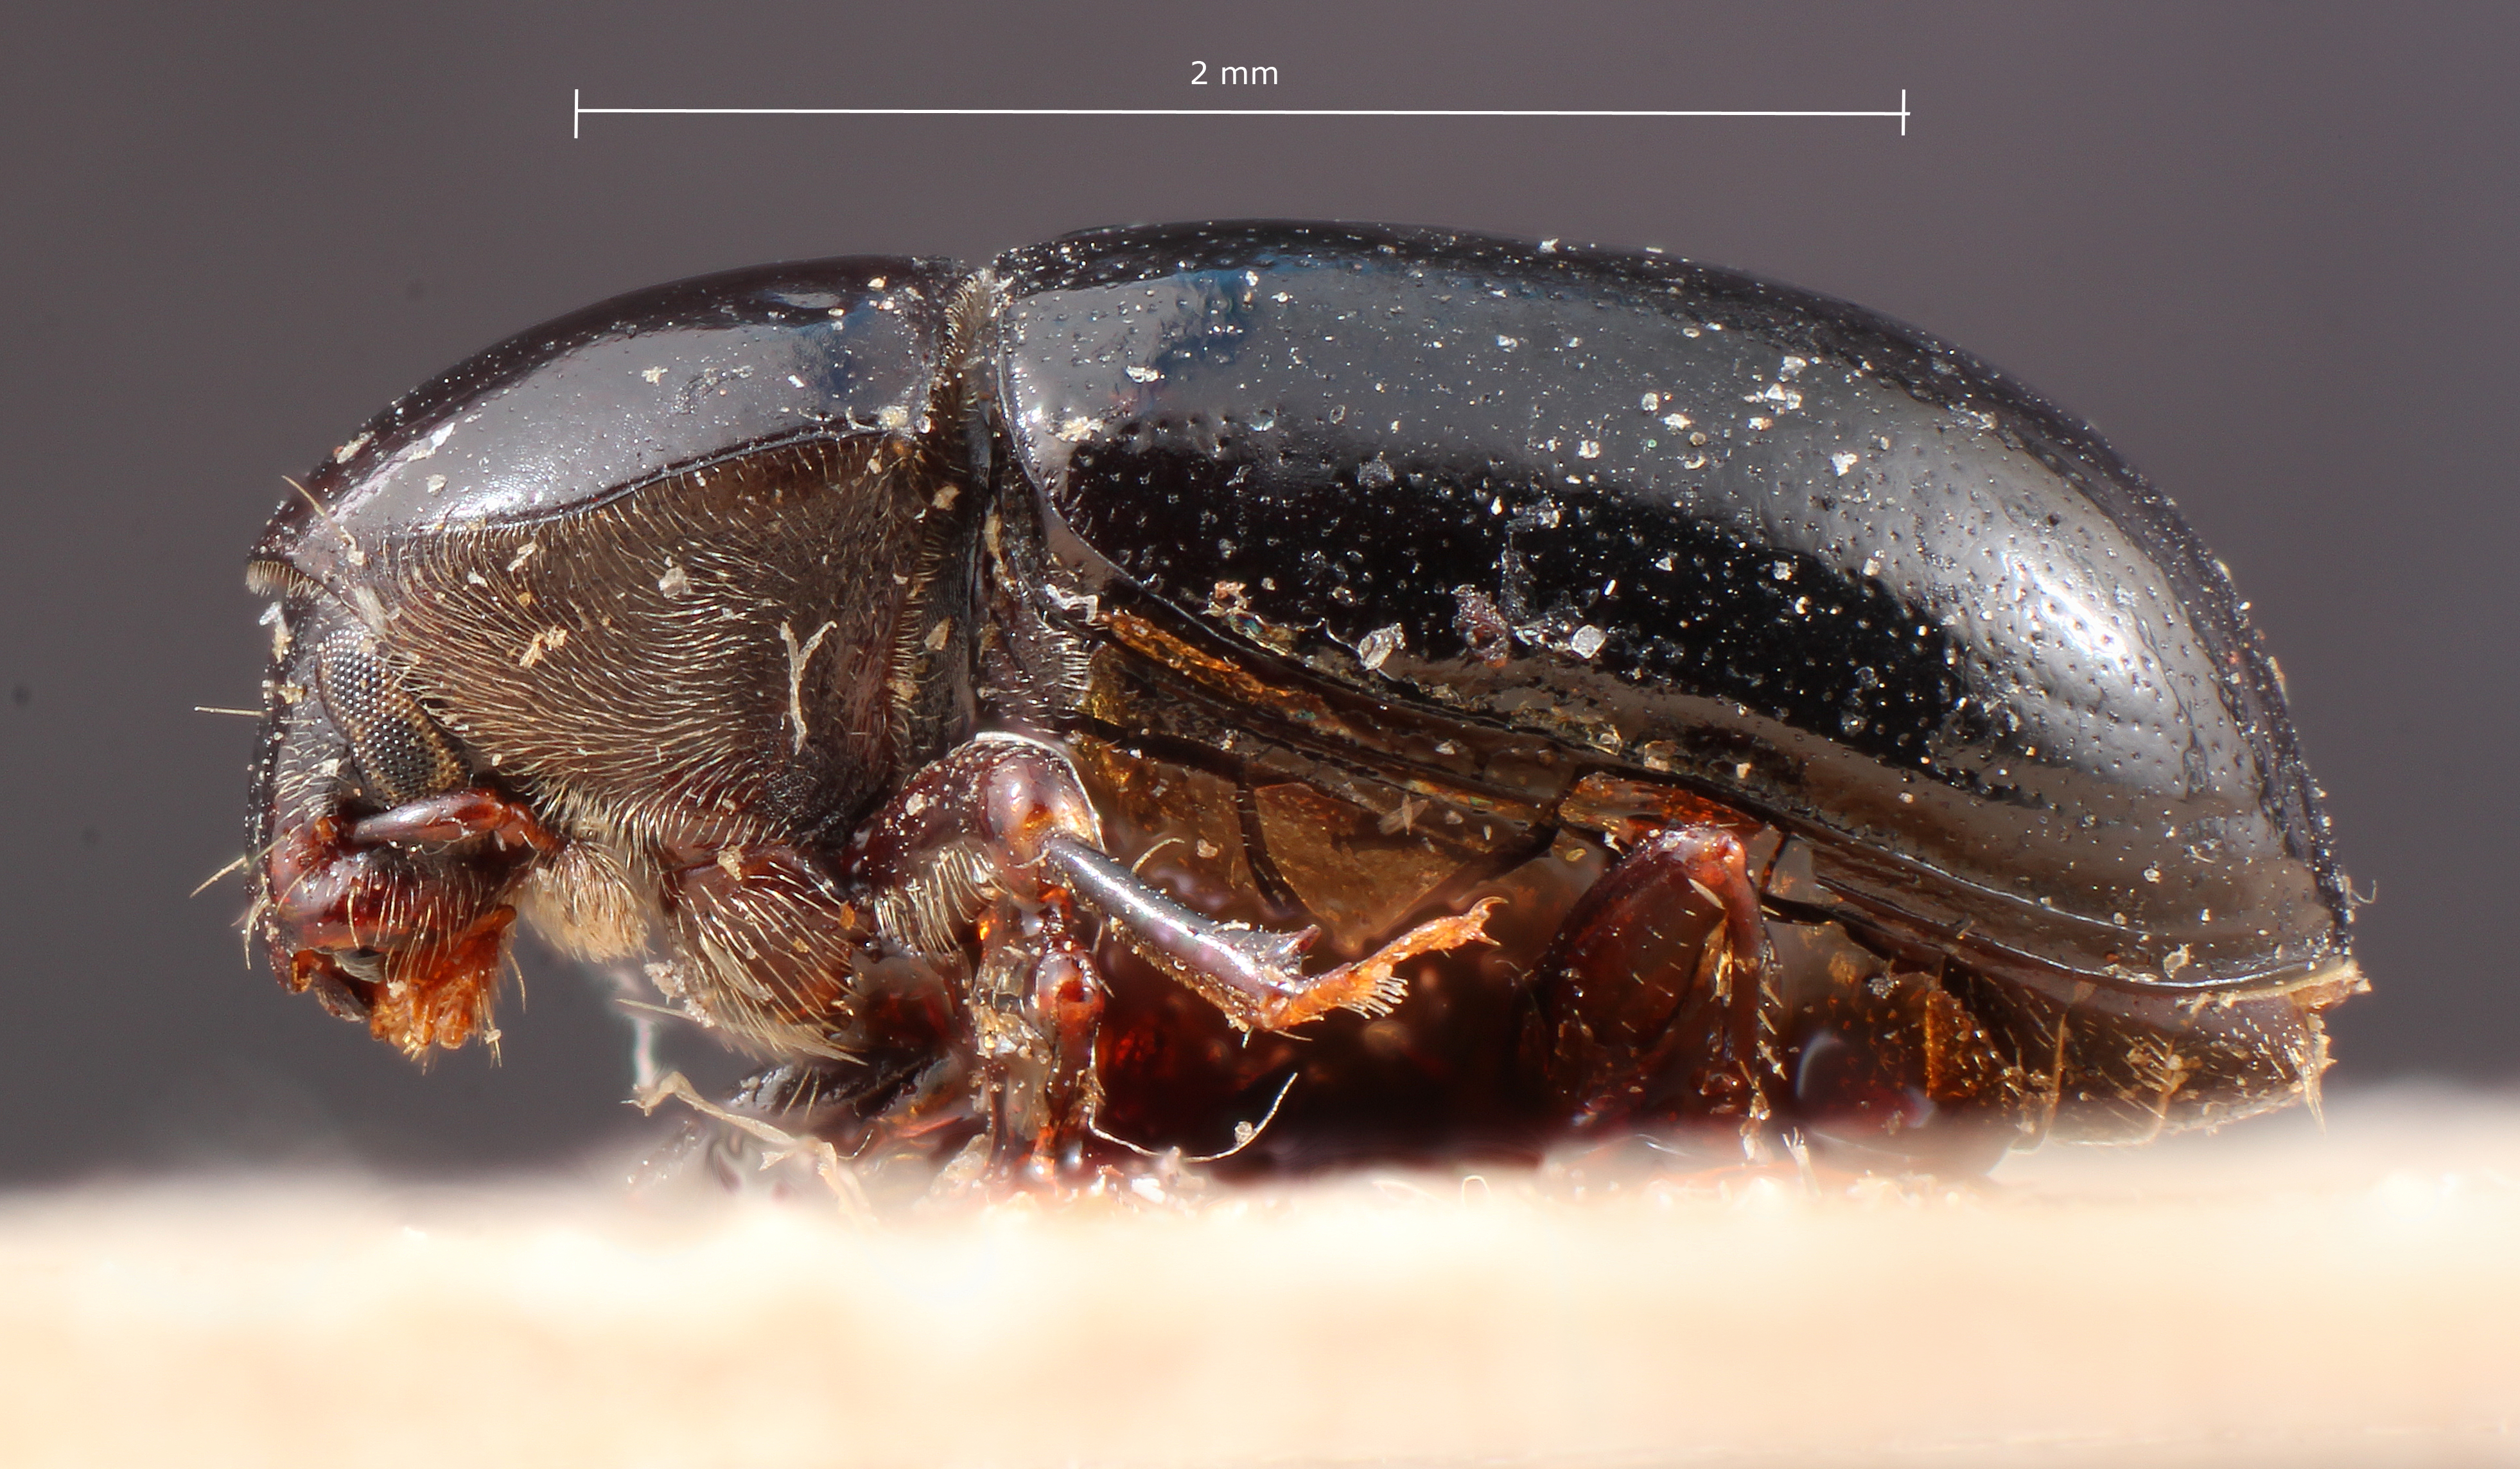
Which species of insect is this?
Scolytodes major
